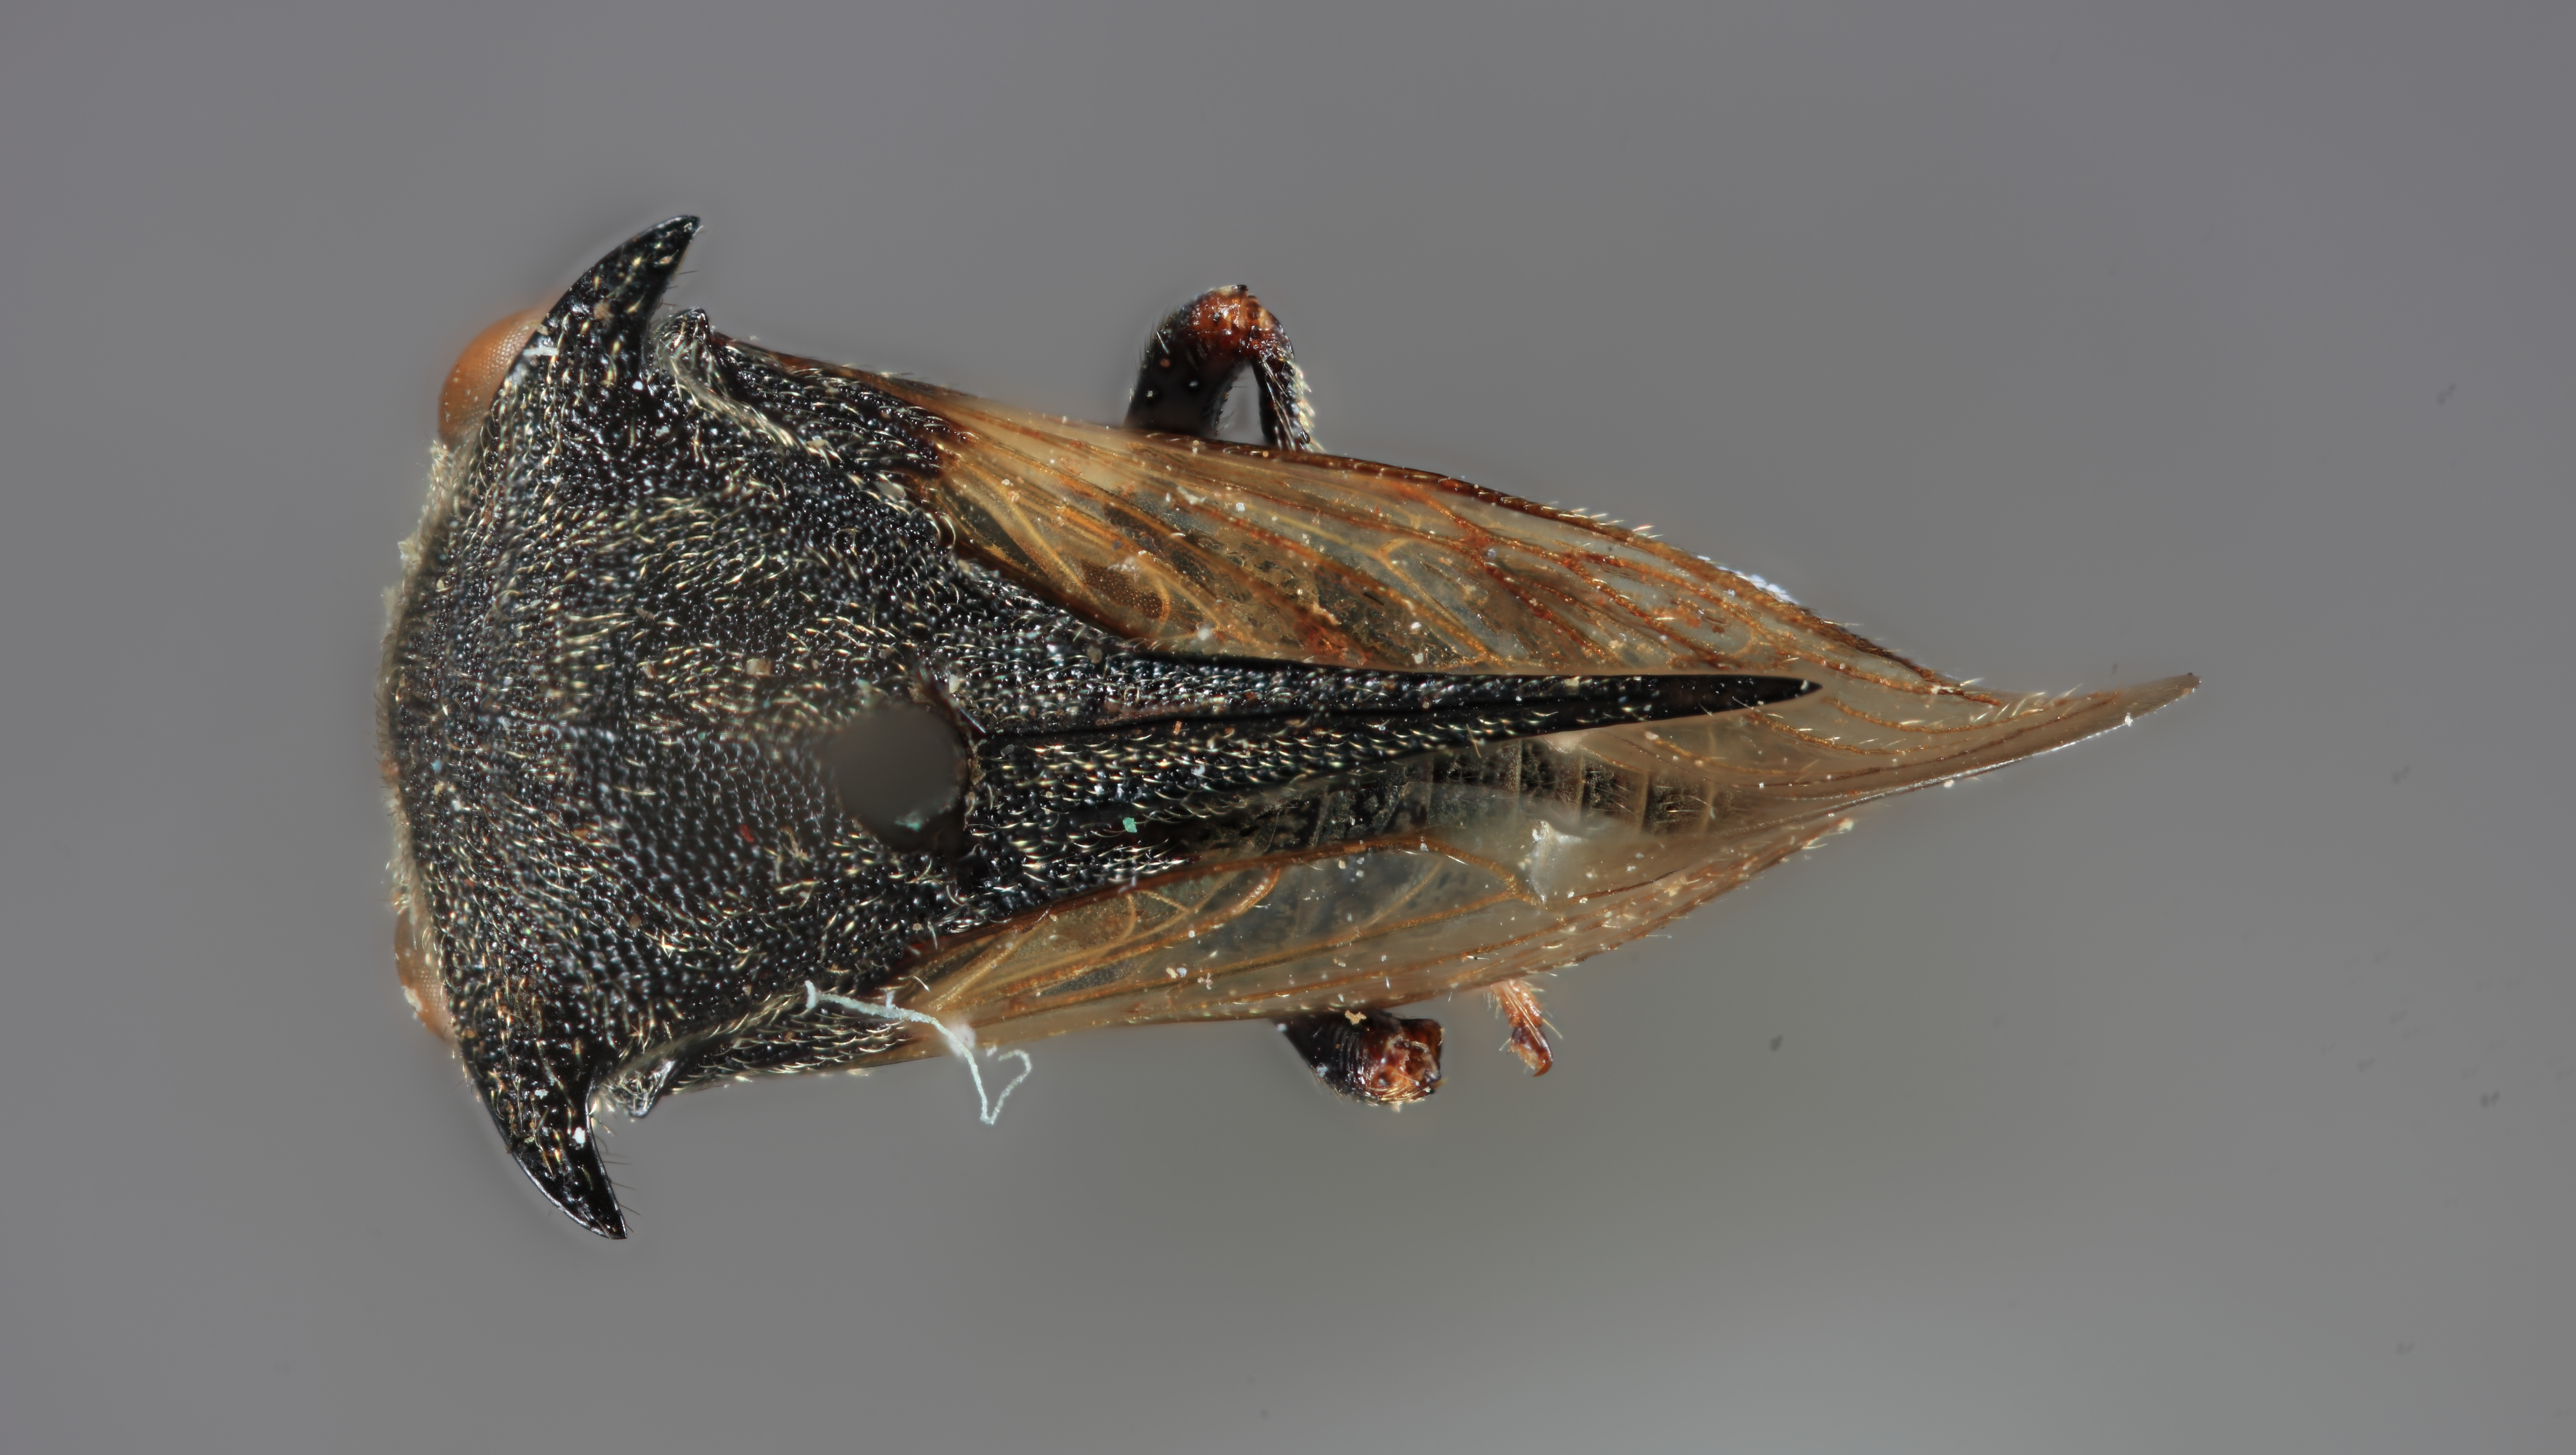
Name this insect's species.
Tricentrus papuaensis
